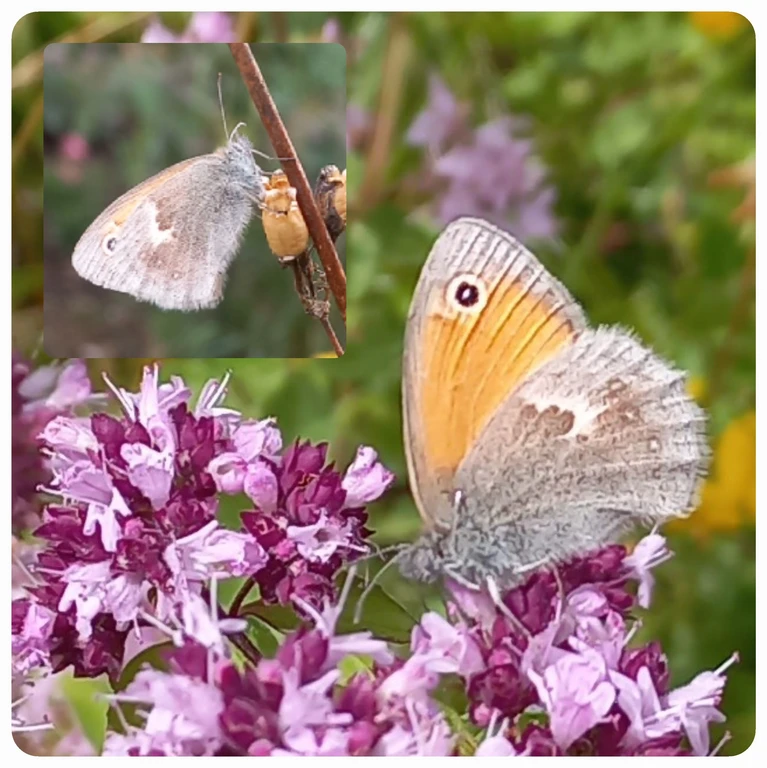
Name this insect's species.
Coenonympha pamphilus
